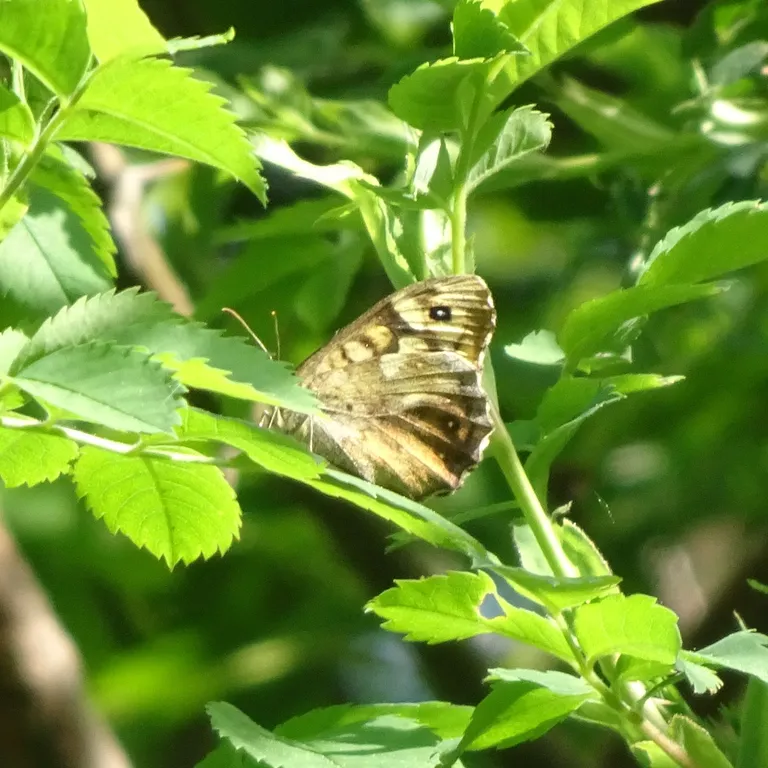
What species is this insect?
Pararge aegeria
